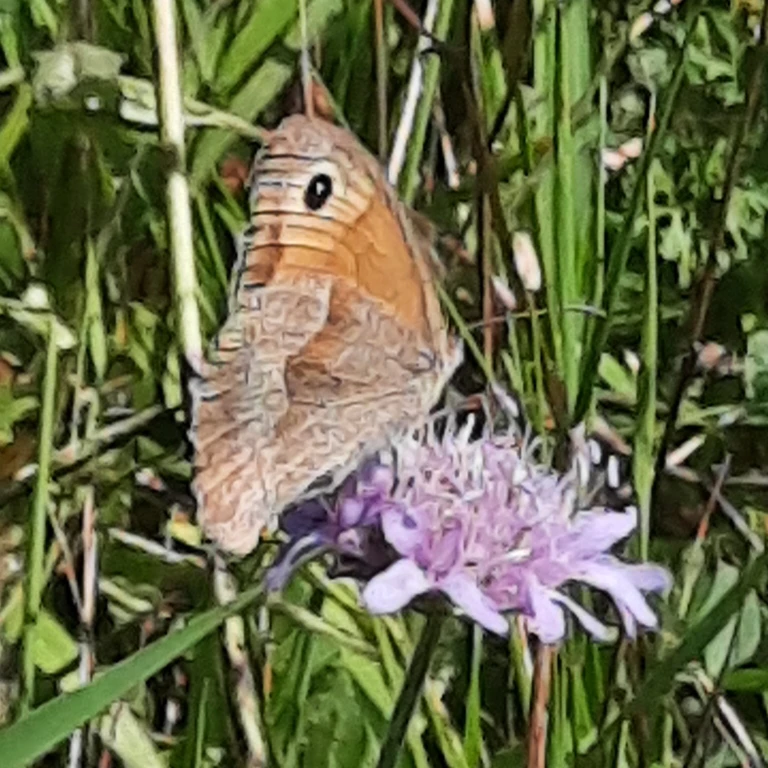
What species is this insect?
Maniola jurtina
